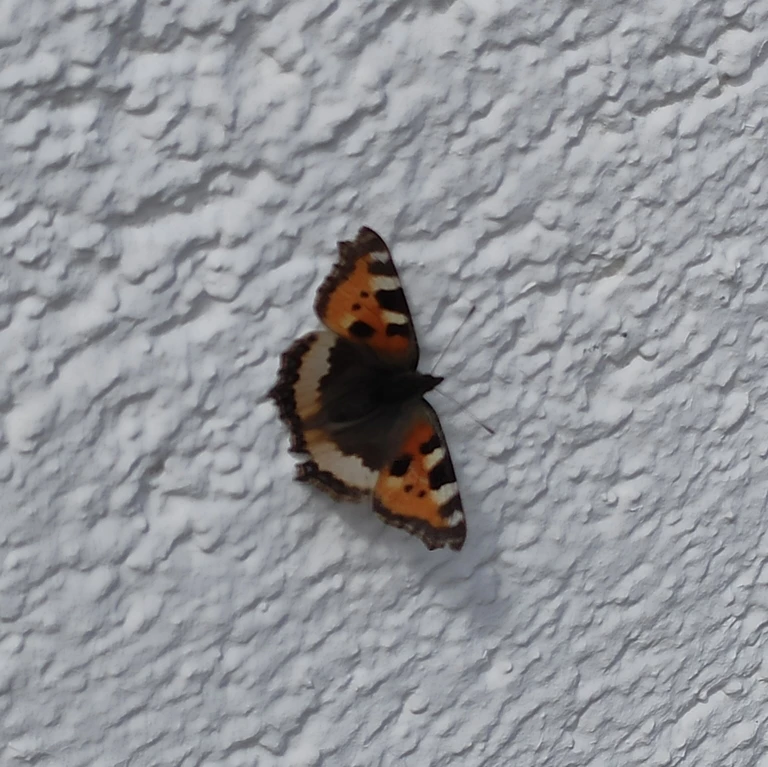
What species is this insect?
Aglais urticae
